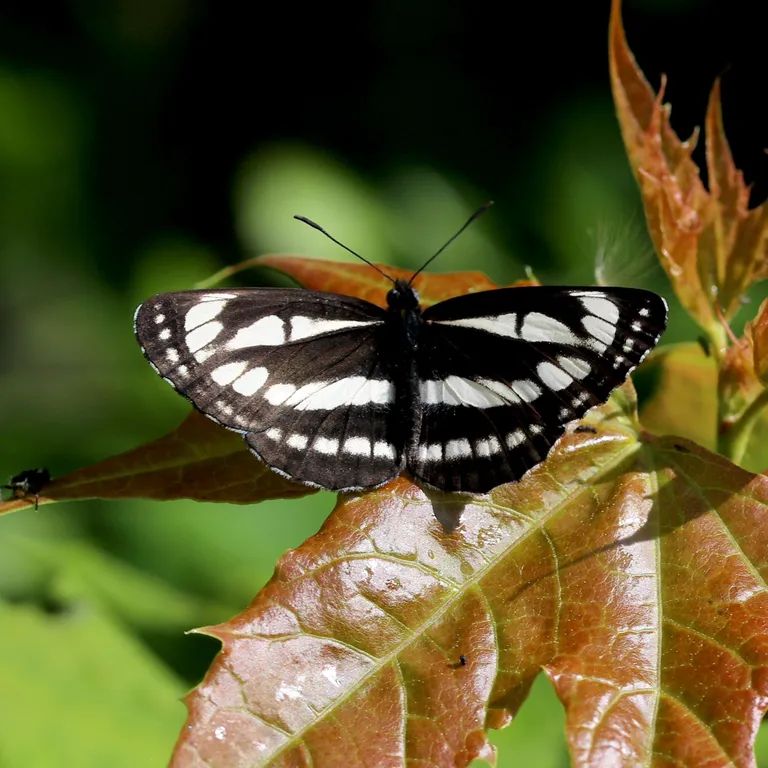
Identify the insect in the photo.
Neptis sappho
